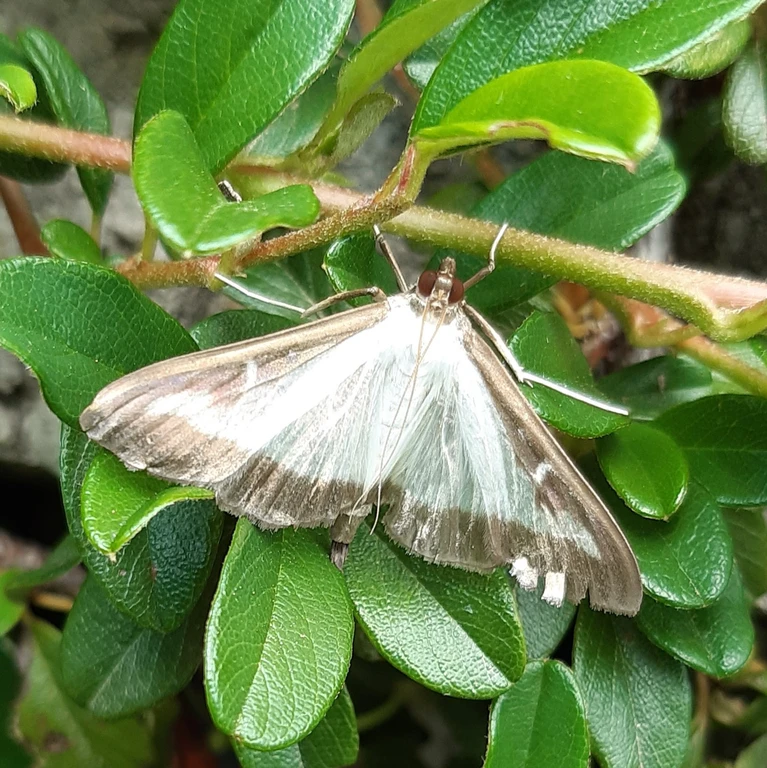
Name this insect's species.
Cydalima perspectalis
